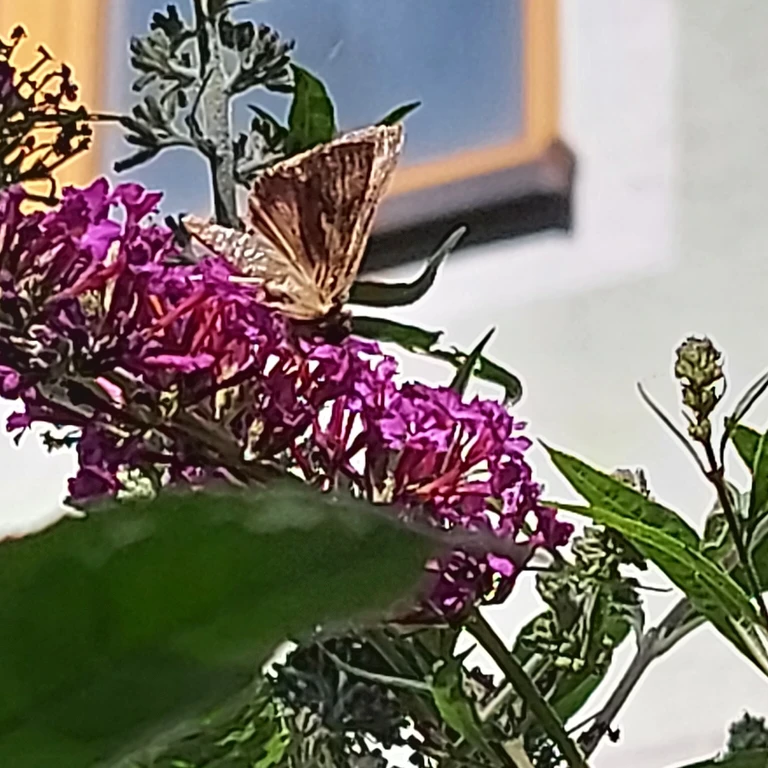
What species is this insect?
Autographa gamma
